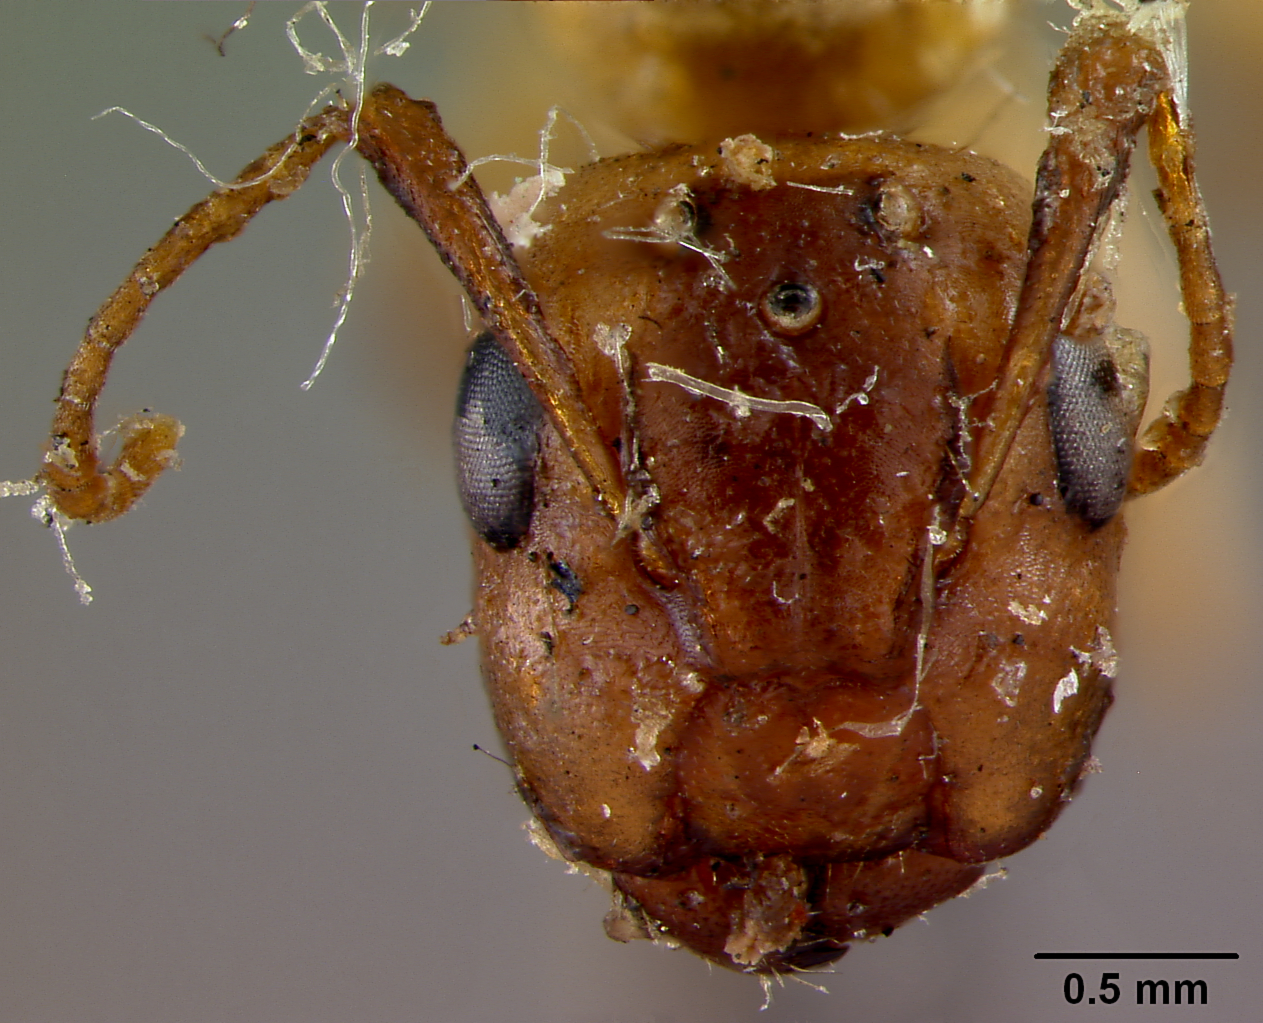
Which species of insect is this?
Camponotus macilentus
